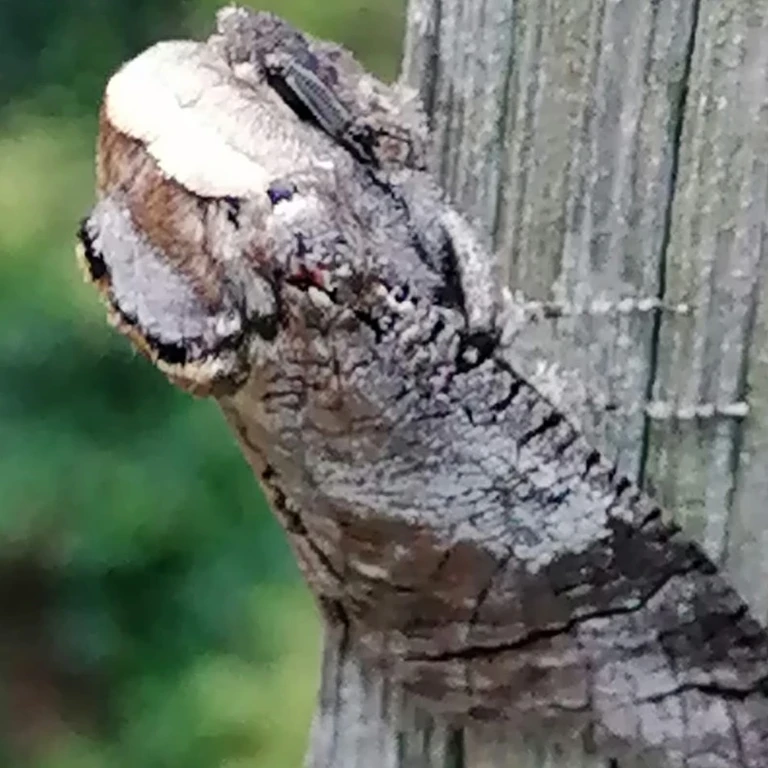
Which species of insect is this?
Cossus cossus
